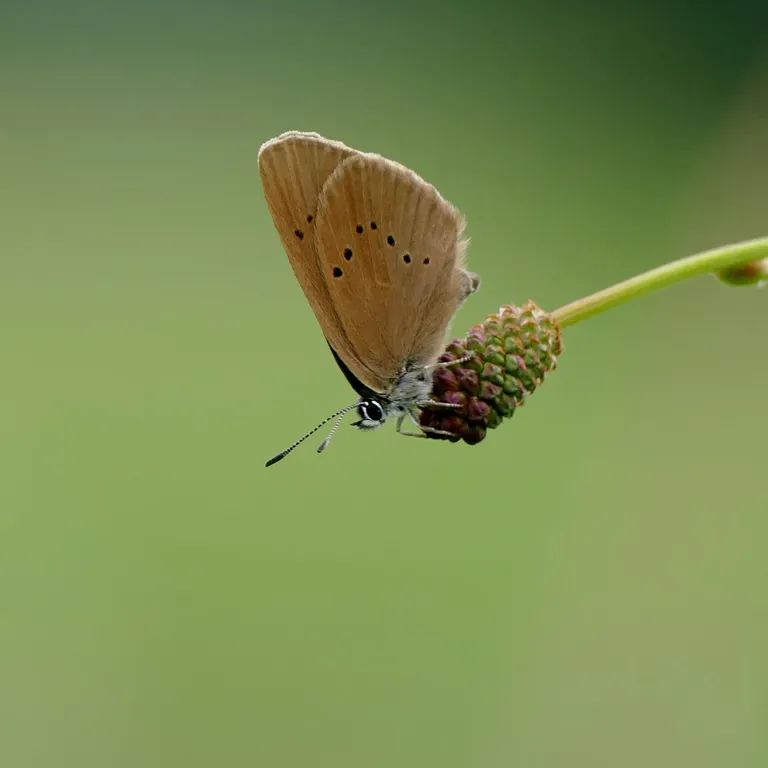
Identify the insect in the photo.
Phengaris nausithous (also Maculinea nausithous)
